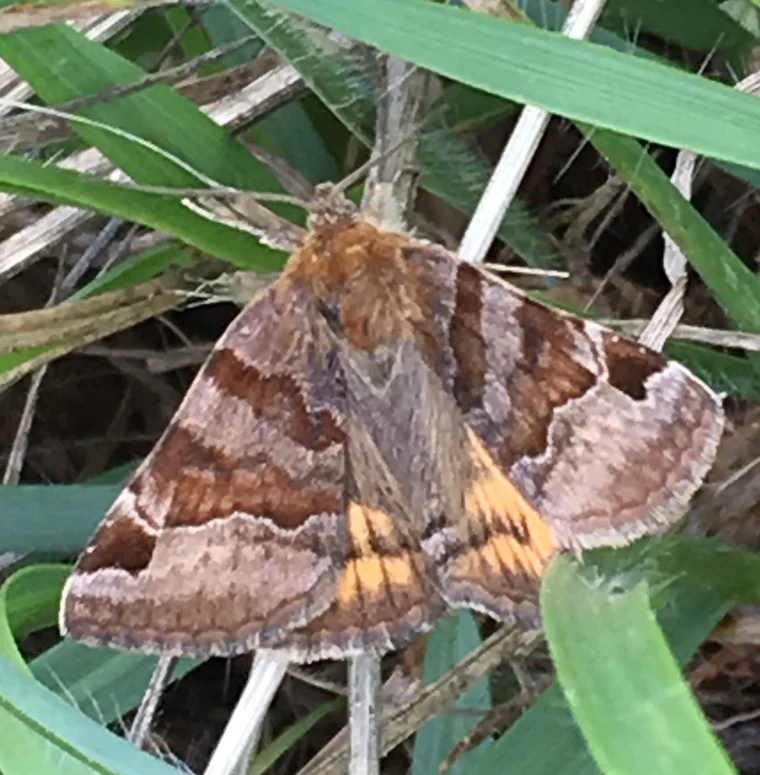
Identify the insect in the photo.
Euclidia glyphica
